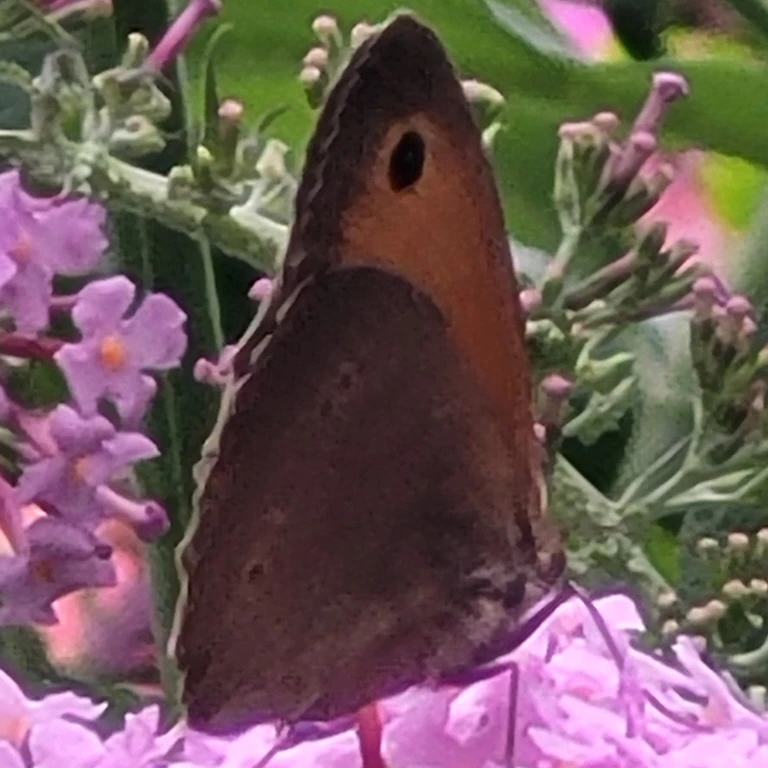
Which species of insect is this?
Maniola jurtina
